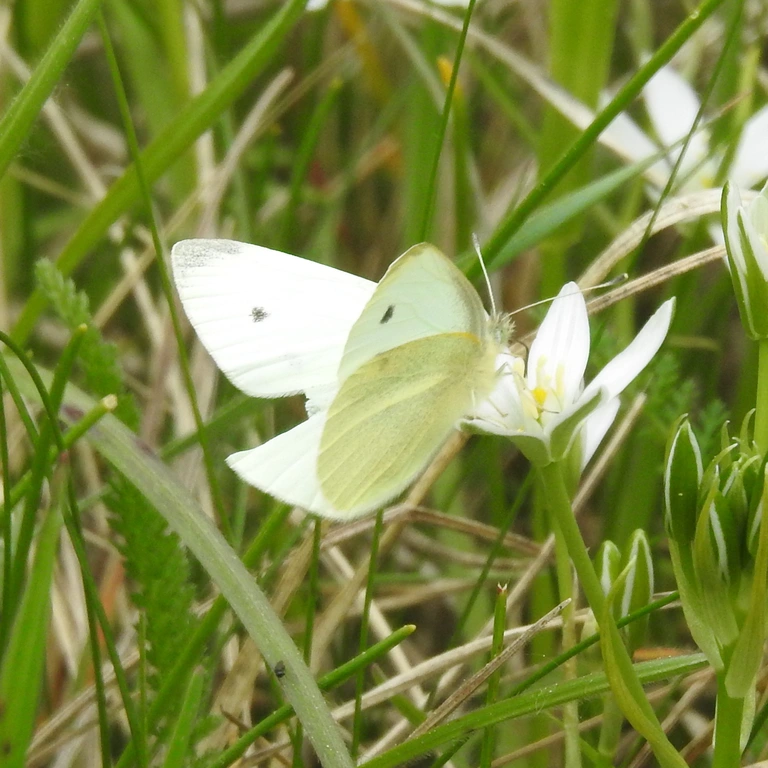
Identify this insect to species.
Pieris rapae
